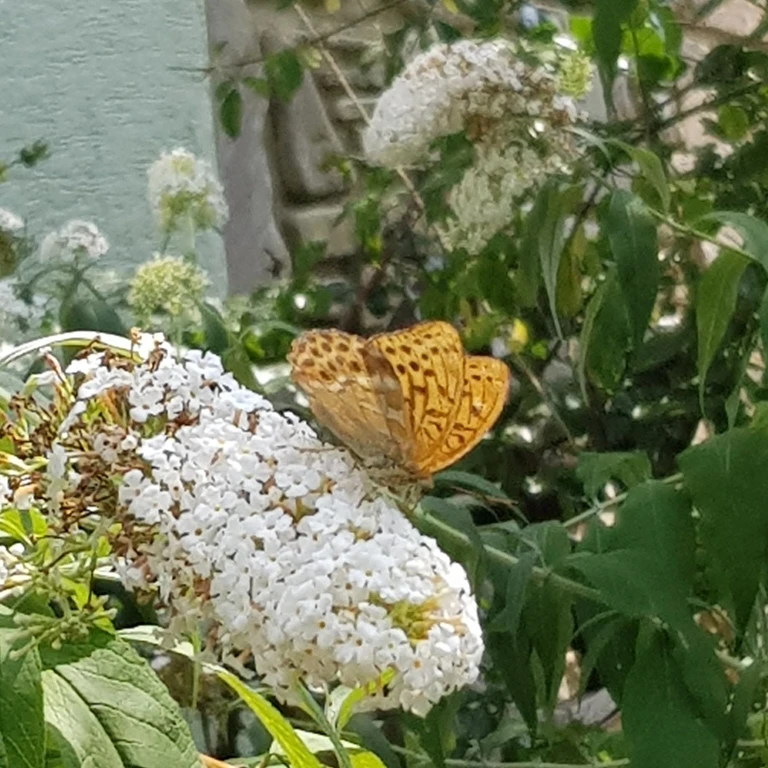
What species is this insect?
Argynnis paphia
